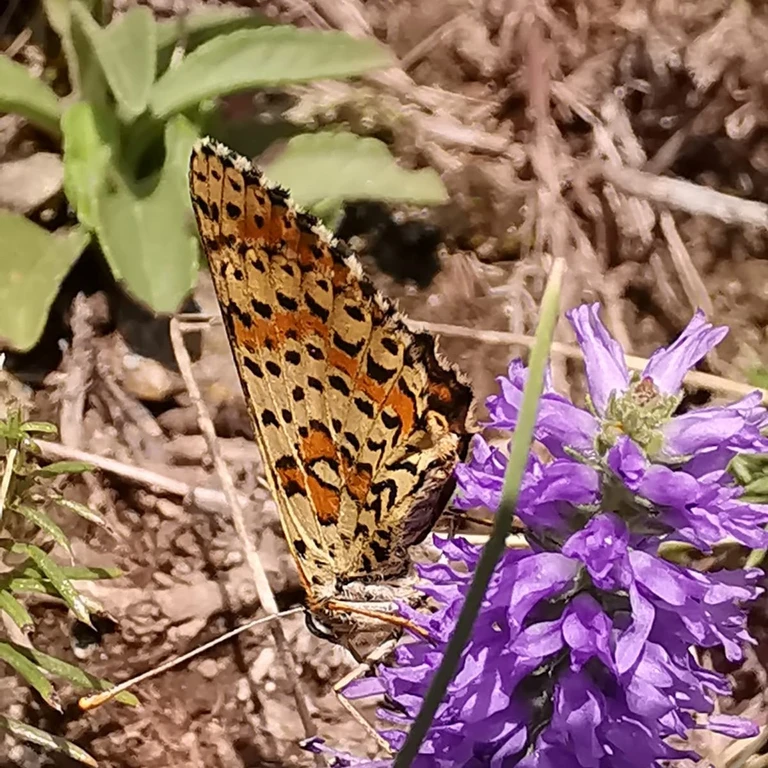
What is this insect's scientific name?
Melitaea didyma
